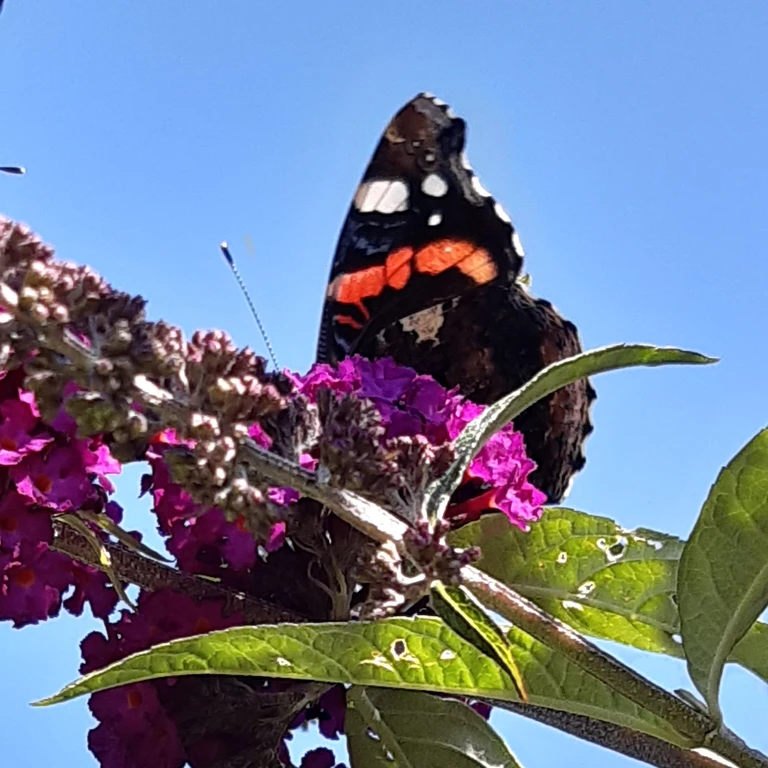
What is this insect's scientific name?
Vanessa atalanta
